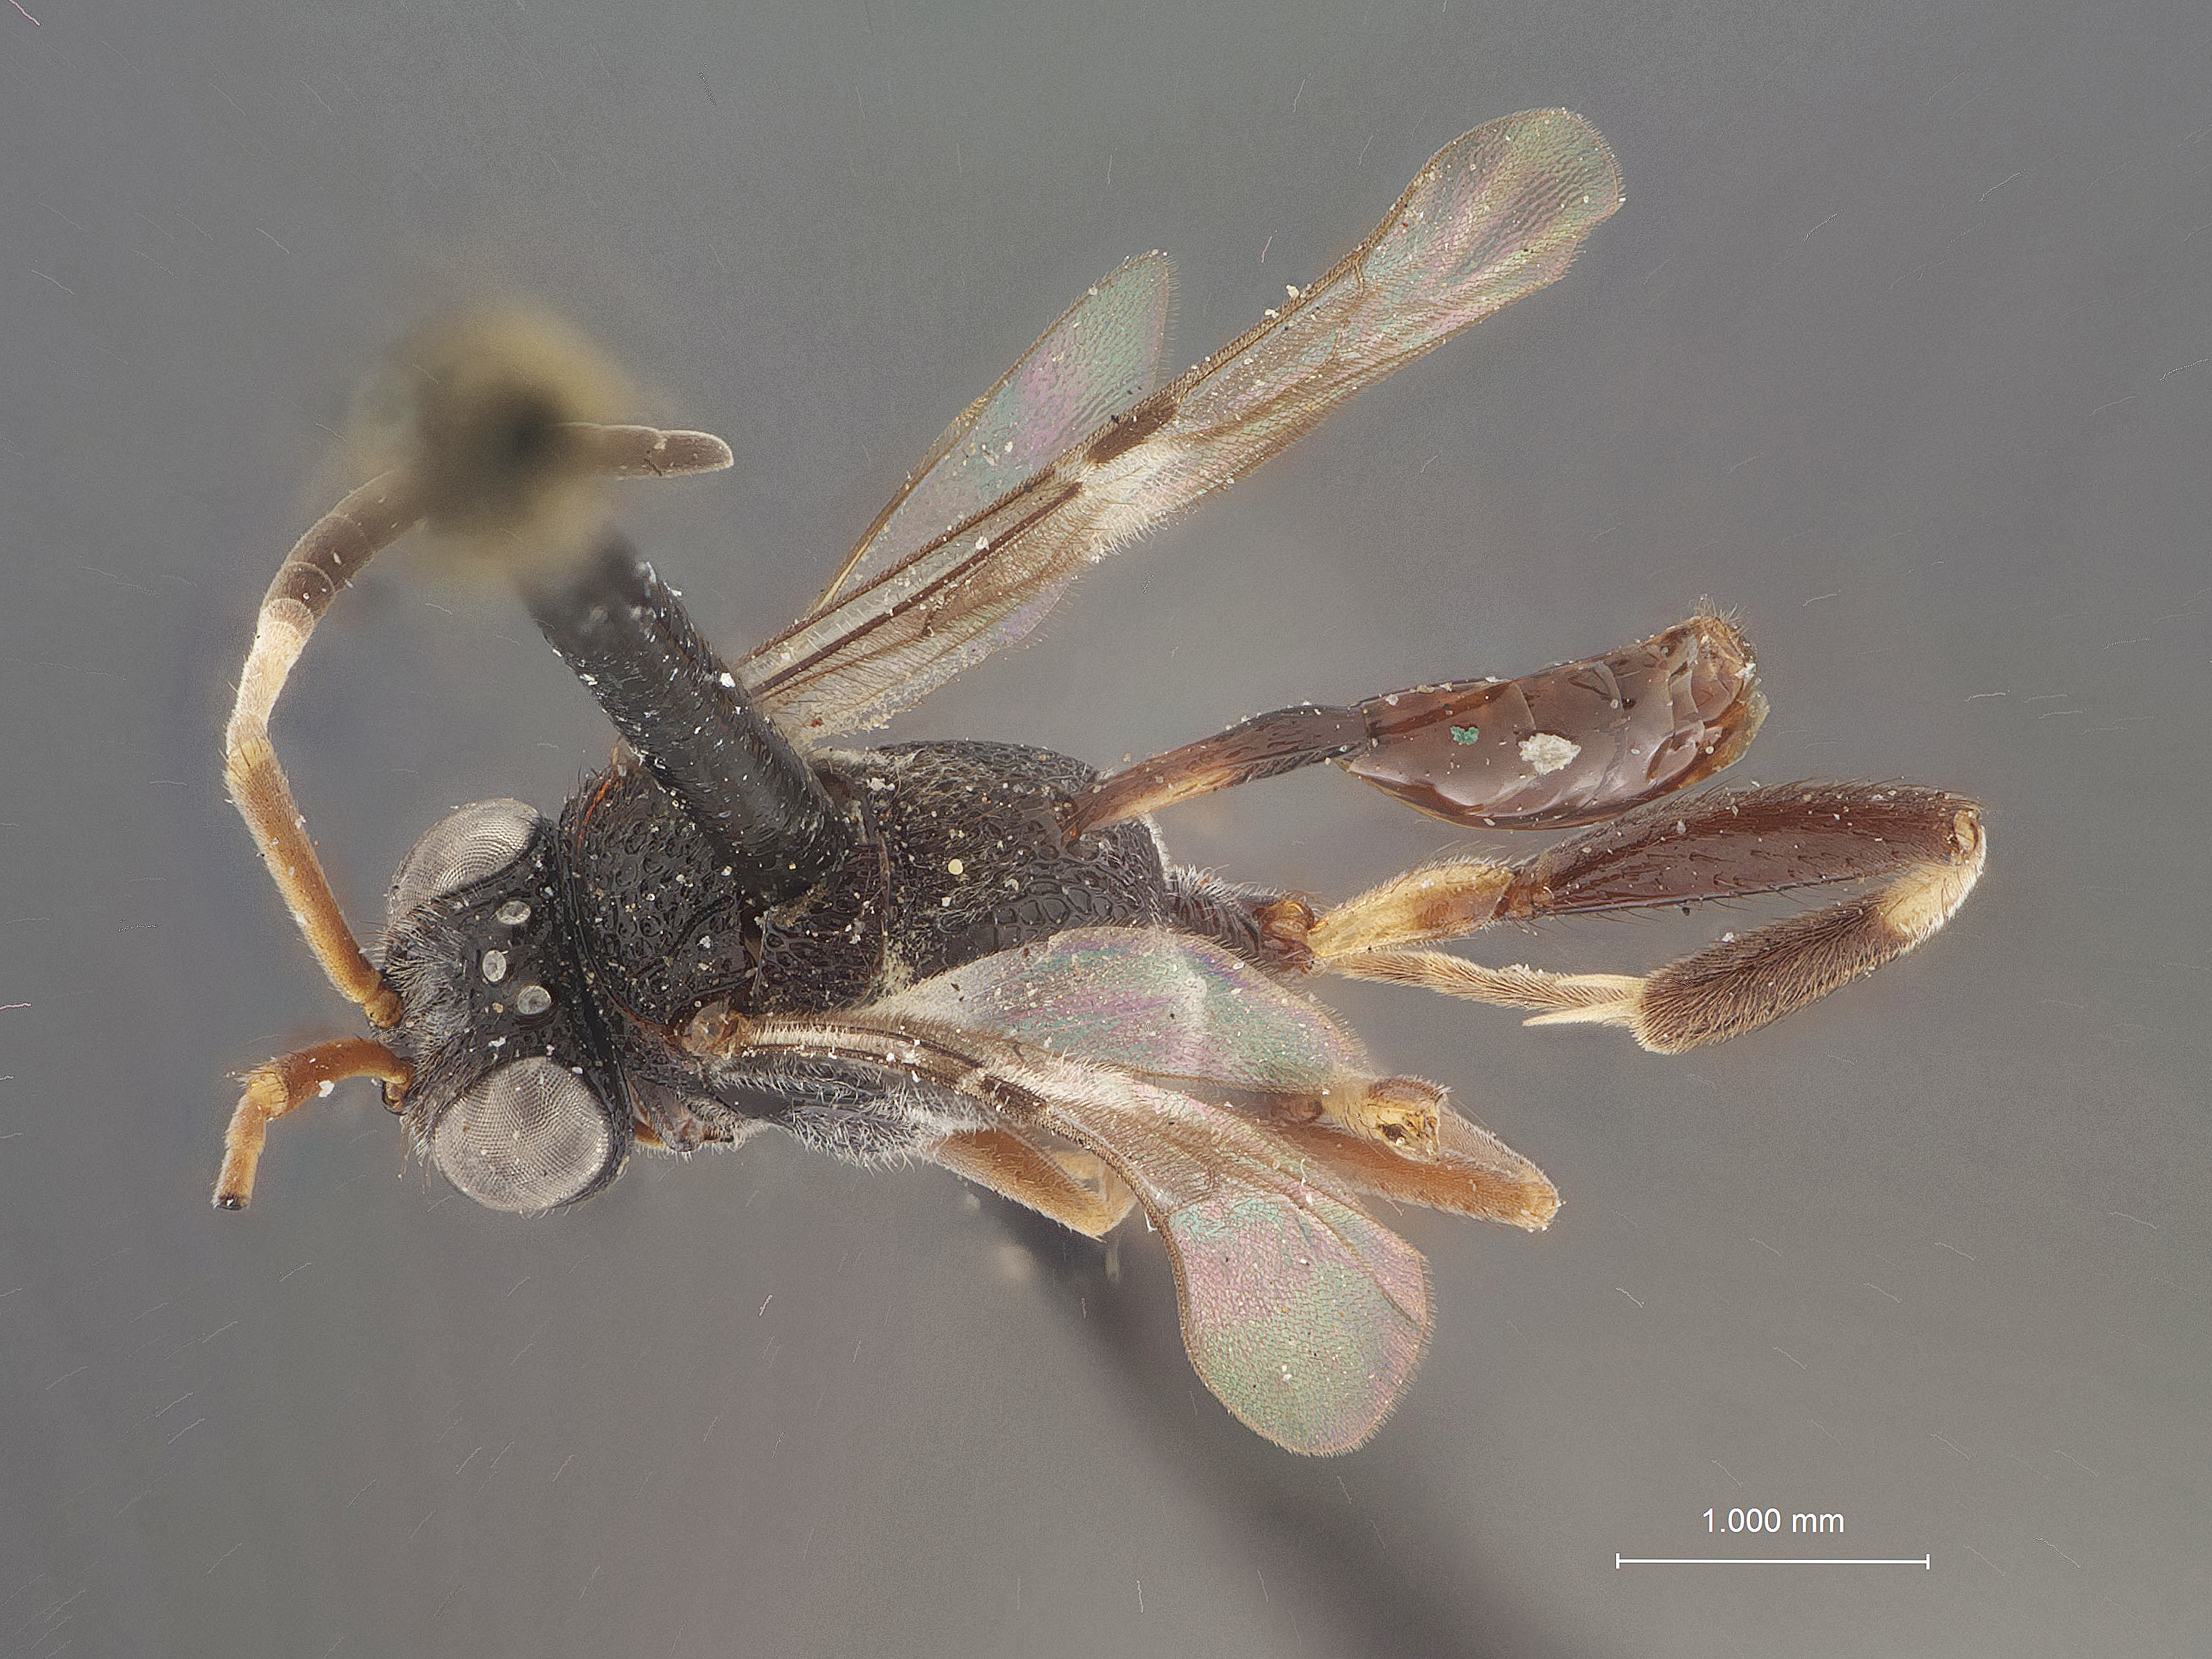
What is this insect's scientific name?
Evania annulipes
